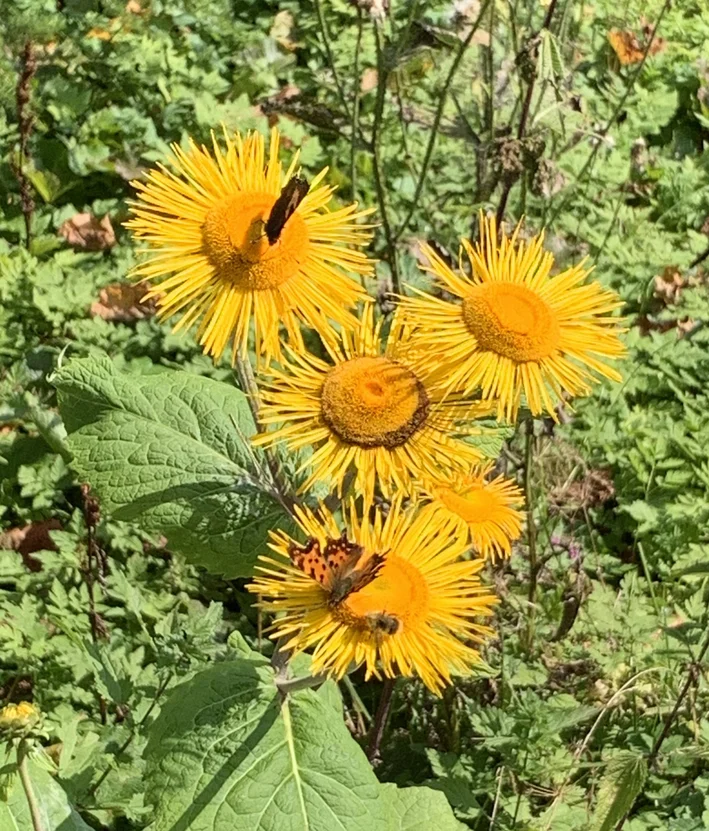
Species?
Polygonia c-album
